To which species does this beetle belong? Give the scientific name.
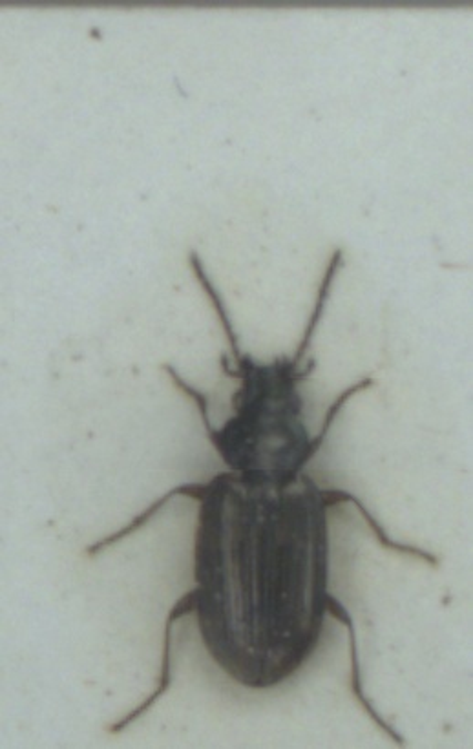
Bembidion varium
